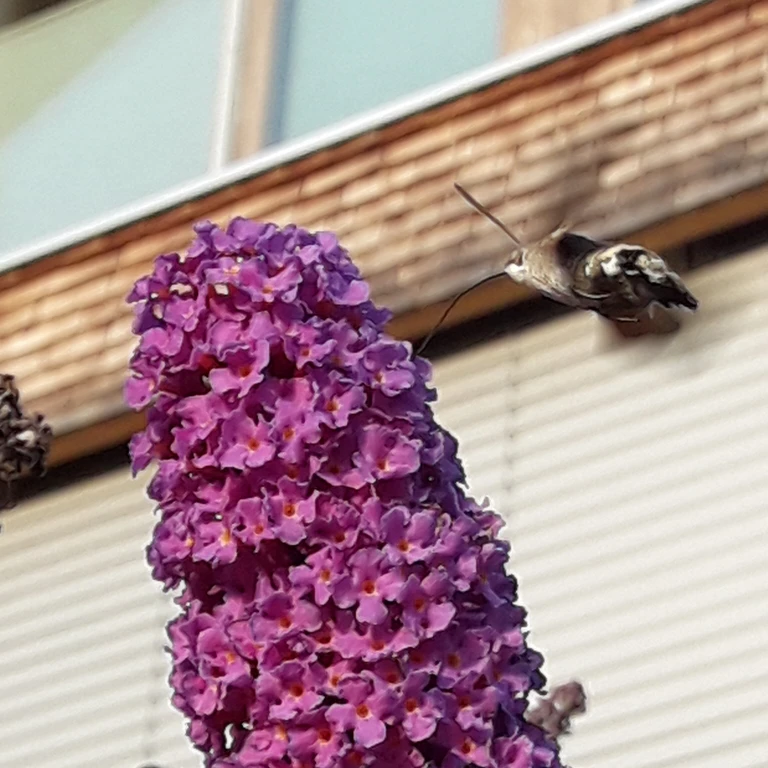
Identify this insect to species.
Macroglossum stellatarum
